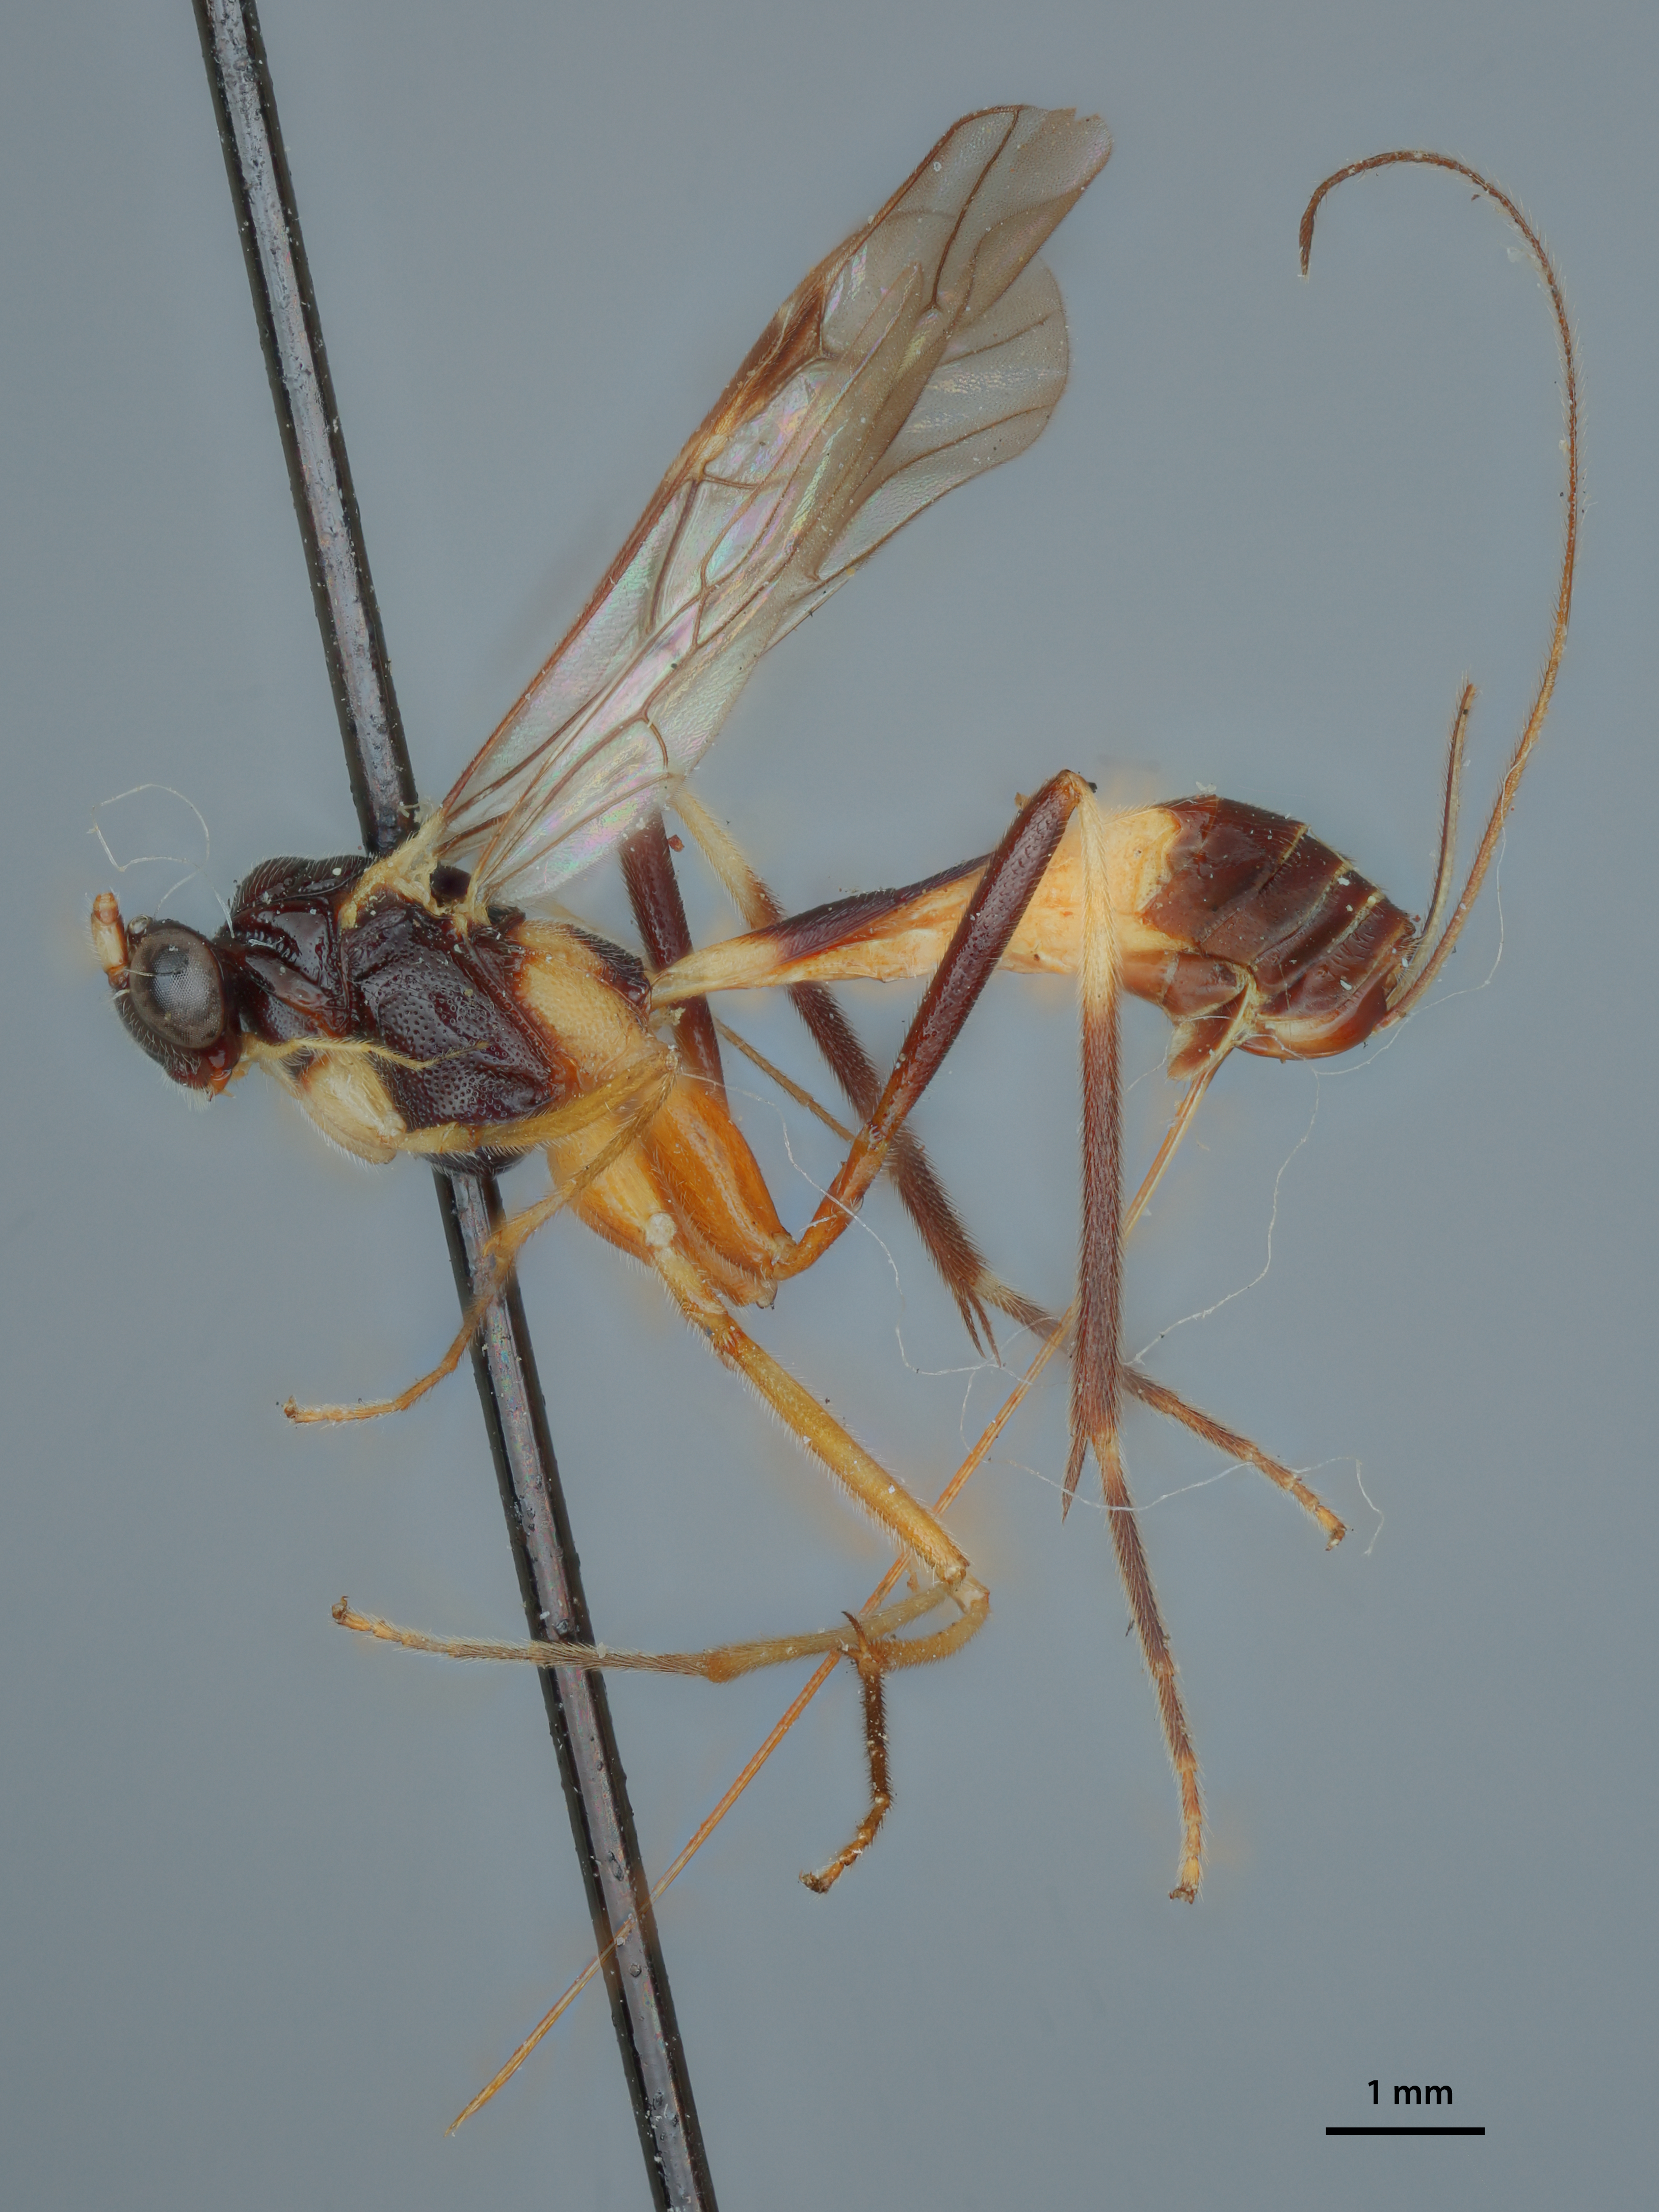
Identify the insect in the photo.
Macrocentrus philippinensis
